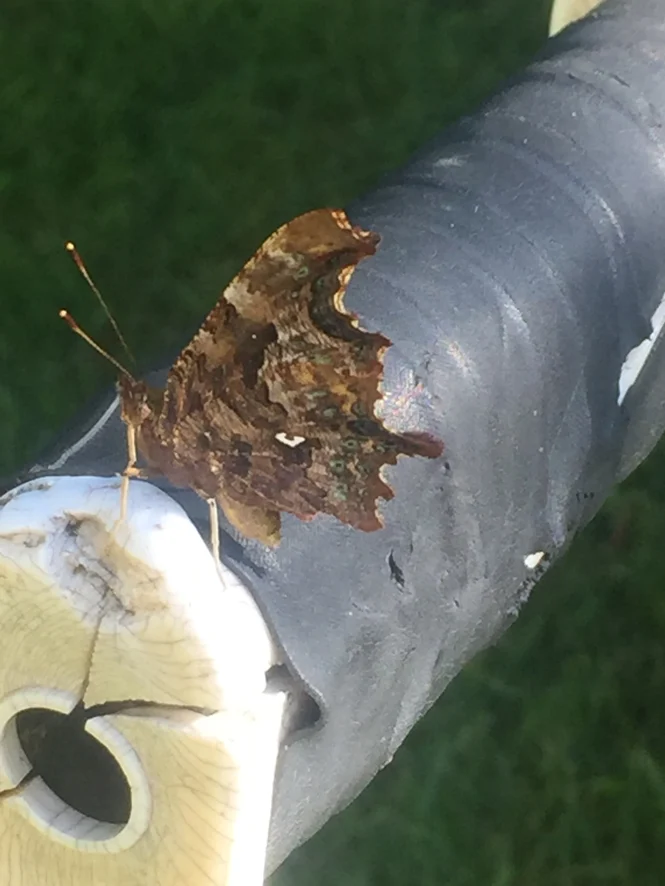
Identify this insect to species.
Polygonia c-album
